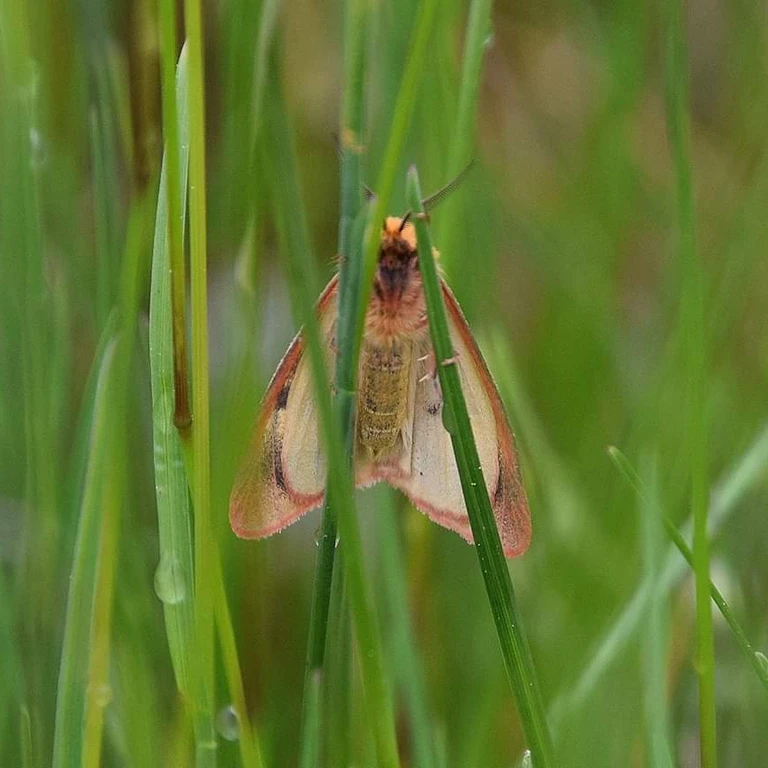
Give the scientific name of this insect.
Diacrisia sannio
